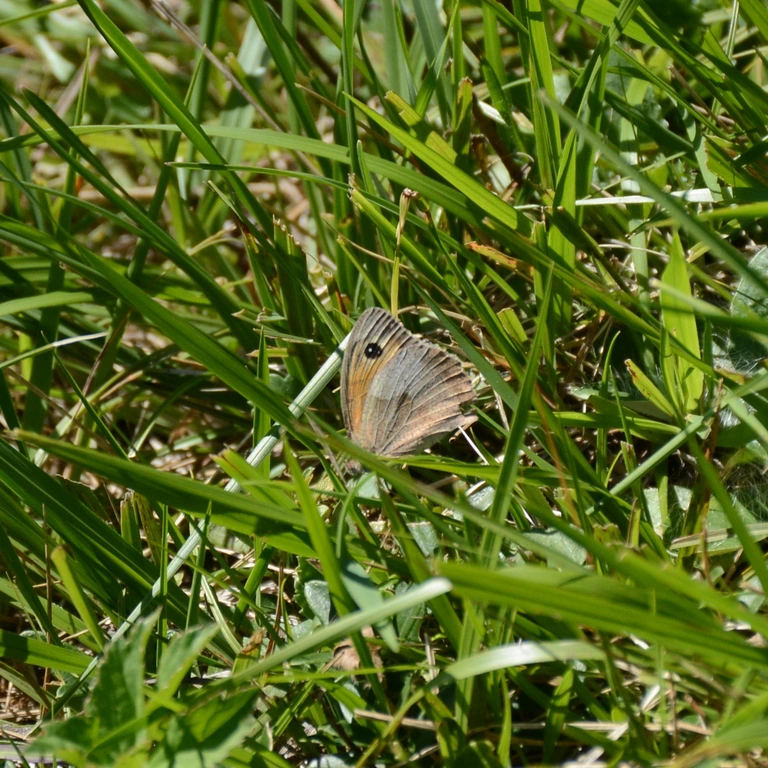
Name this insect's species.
Maniola jurtina
